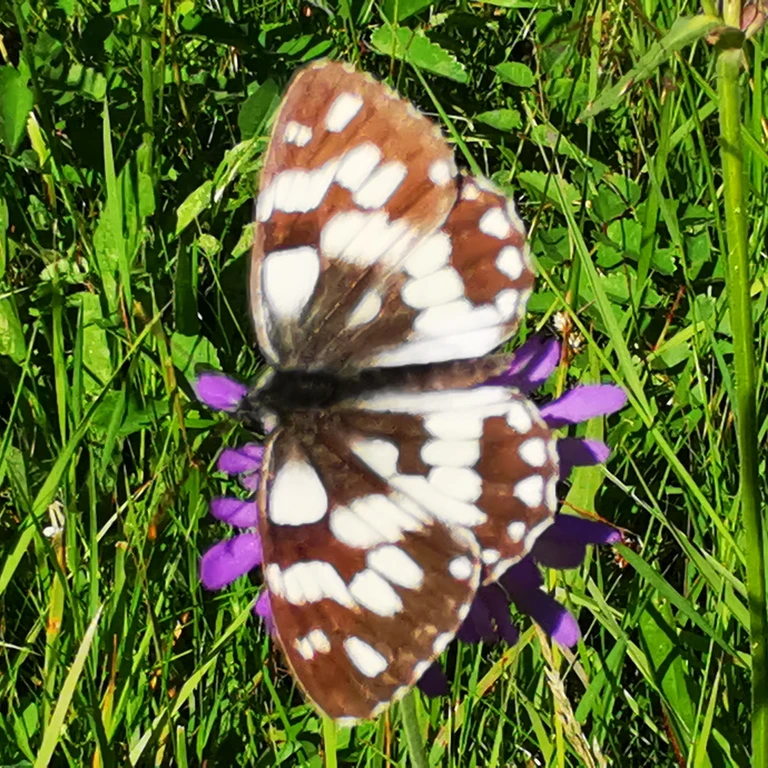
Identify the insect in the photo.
Melanargia galathea
